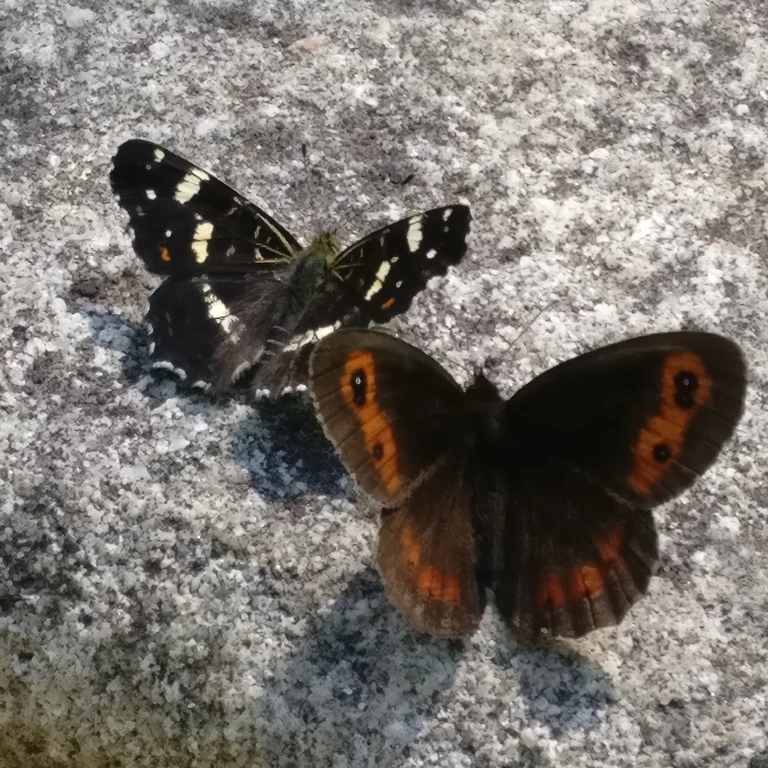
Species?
Araschnia levana
